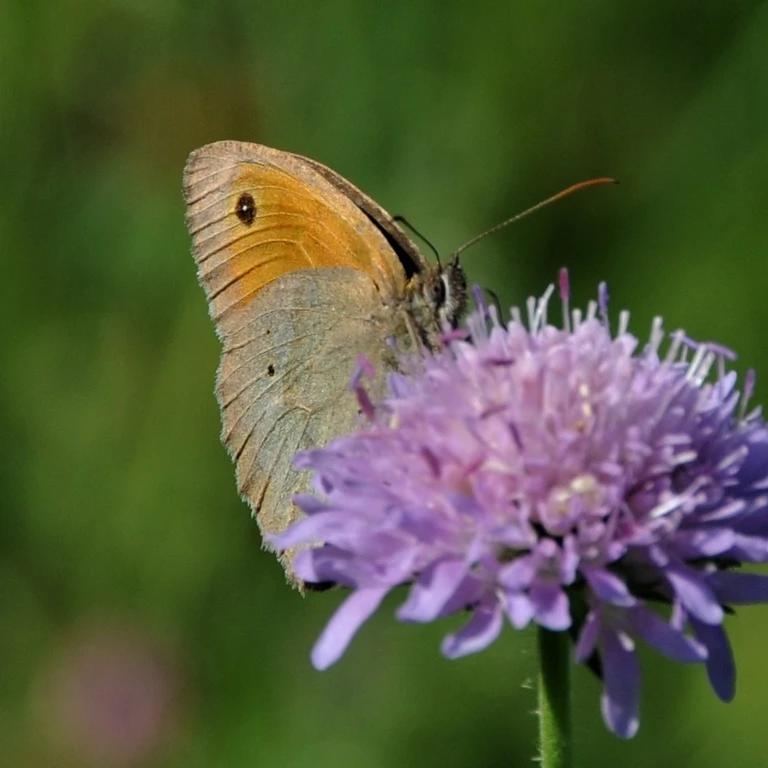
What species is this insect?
Maniola jurtina
